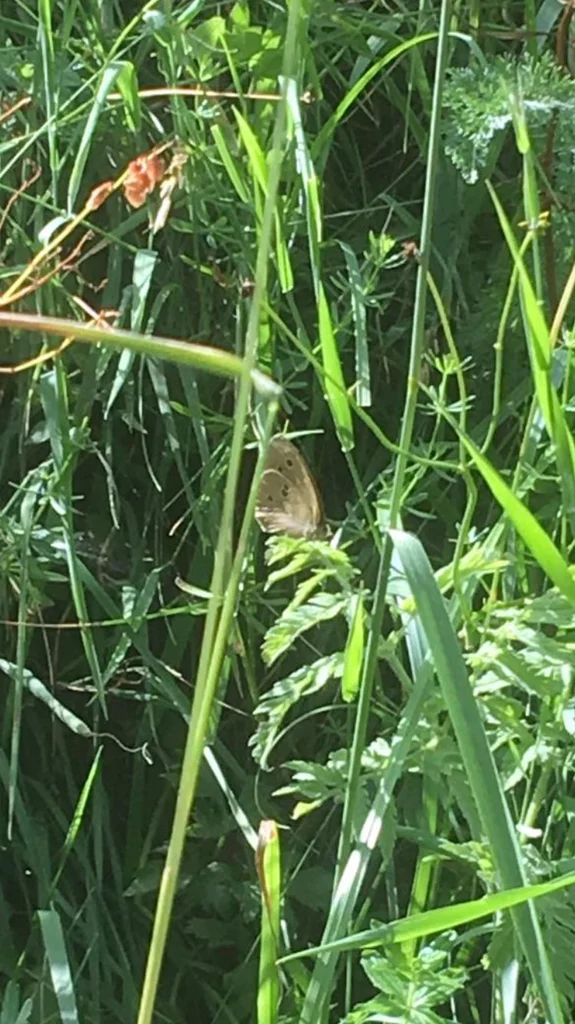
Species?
Aphantopus hyperantus
